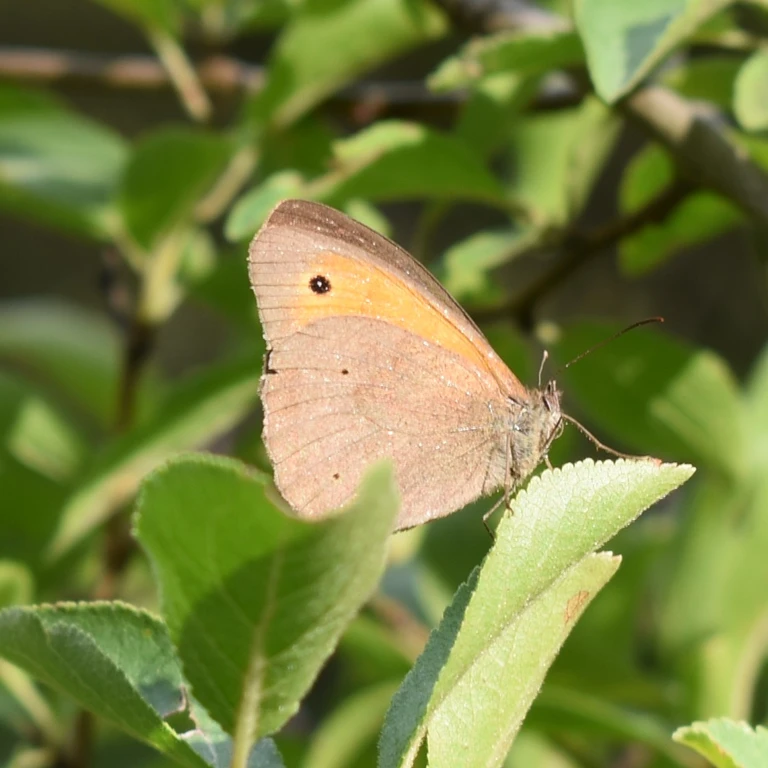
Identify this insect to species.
Maniola jurtina
